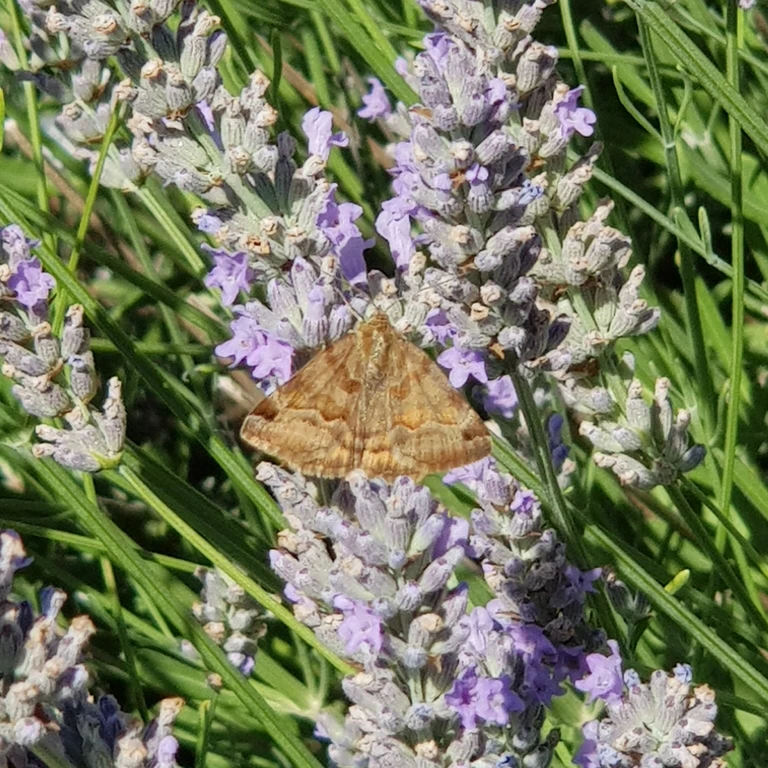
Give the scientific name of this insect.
Euclidia glyphica
